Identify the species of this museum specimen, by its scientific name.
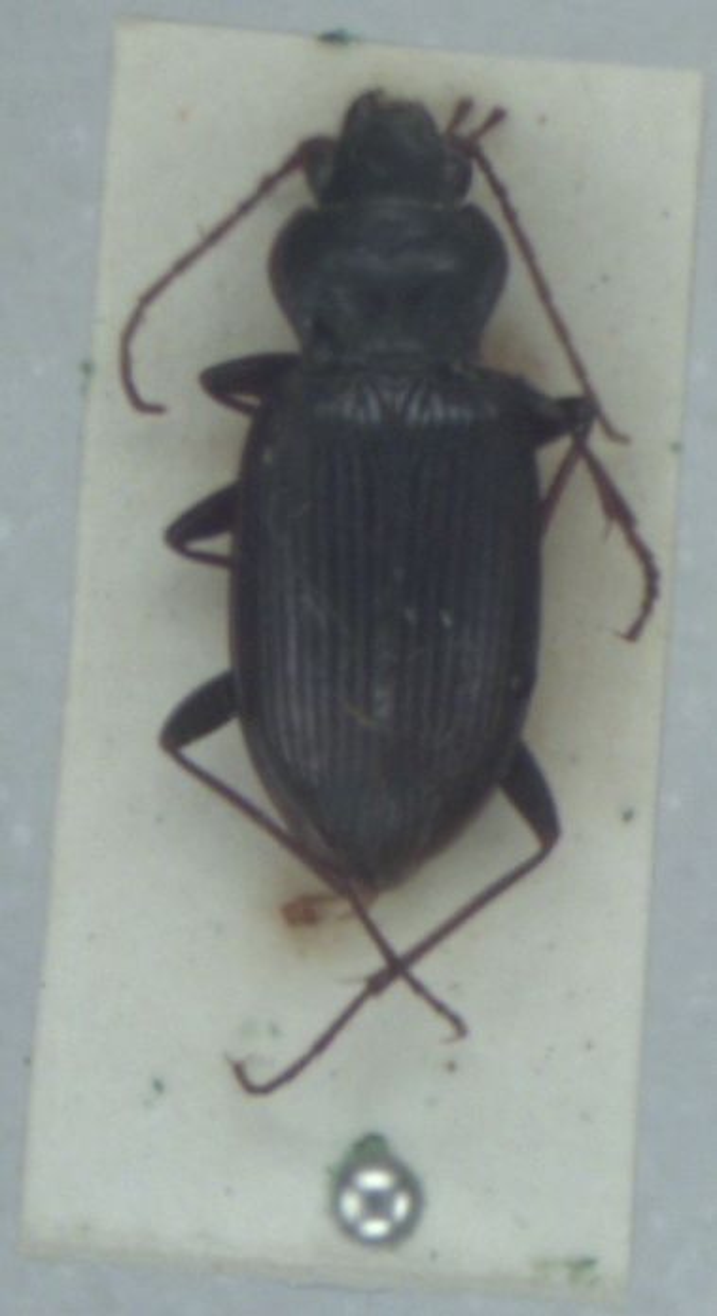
Nebria salina
